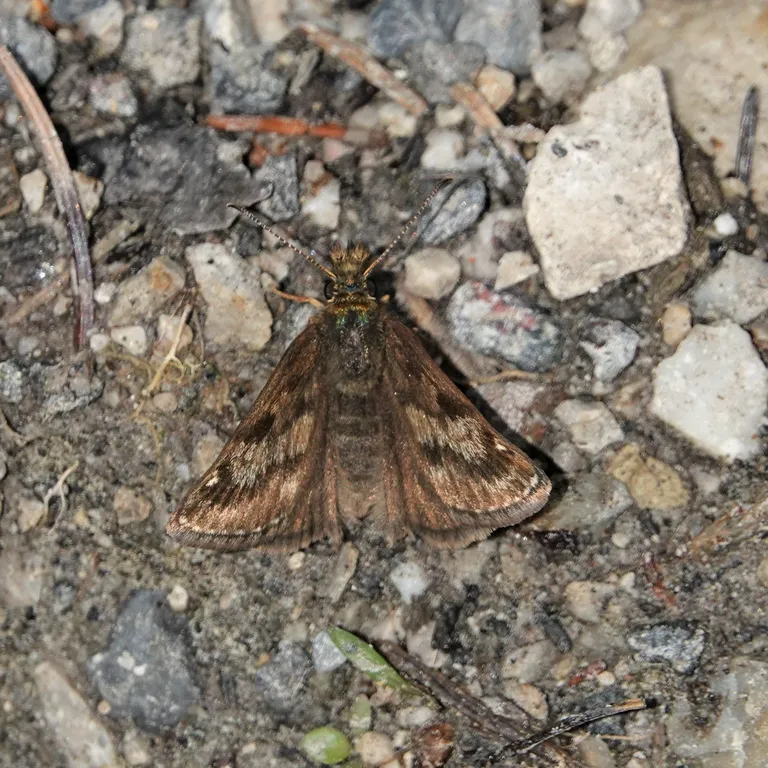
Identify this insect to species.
Erynnis tages
